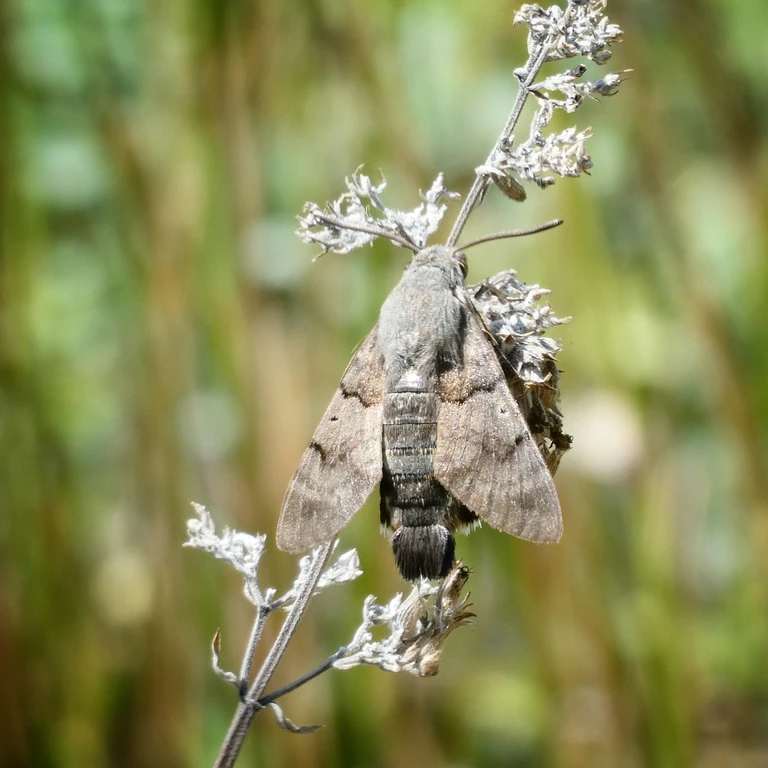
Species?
Macroglossum stellatarum
